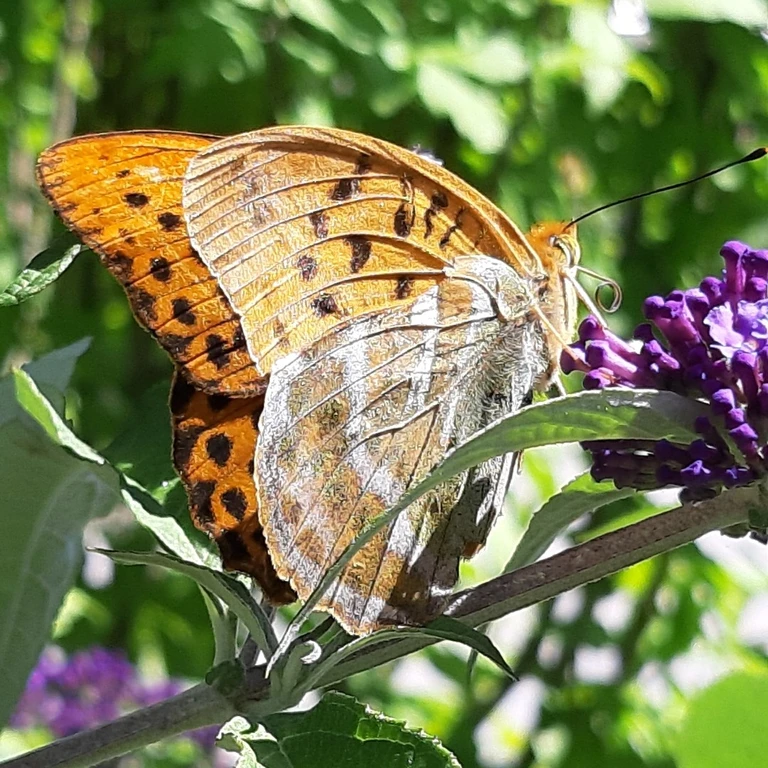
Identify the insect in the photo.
Argynnis paphia
